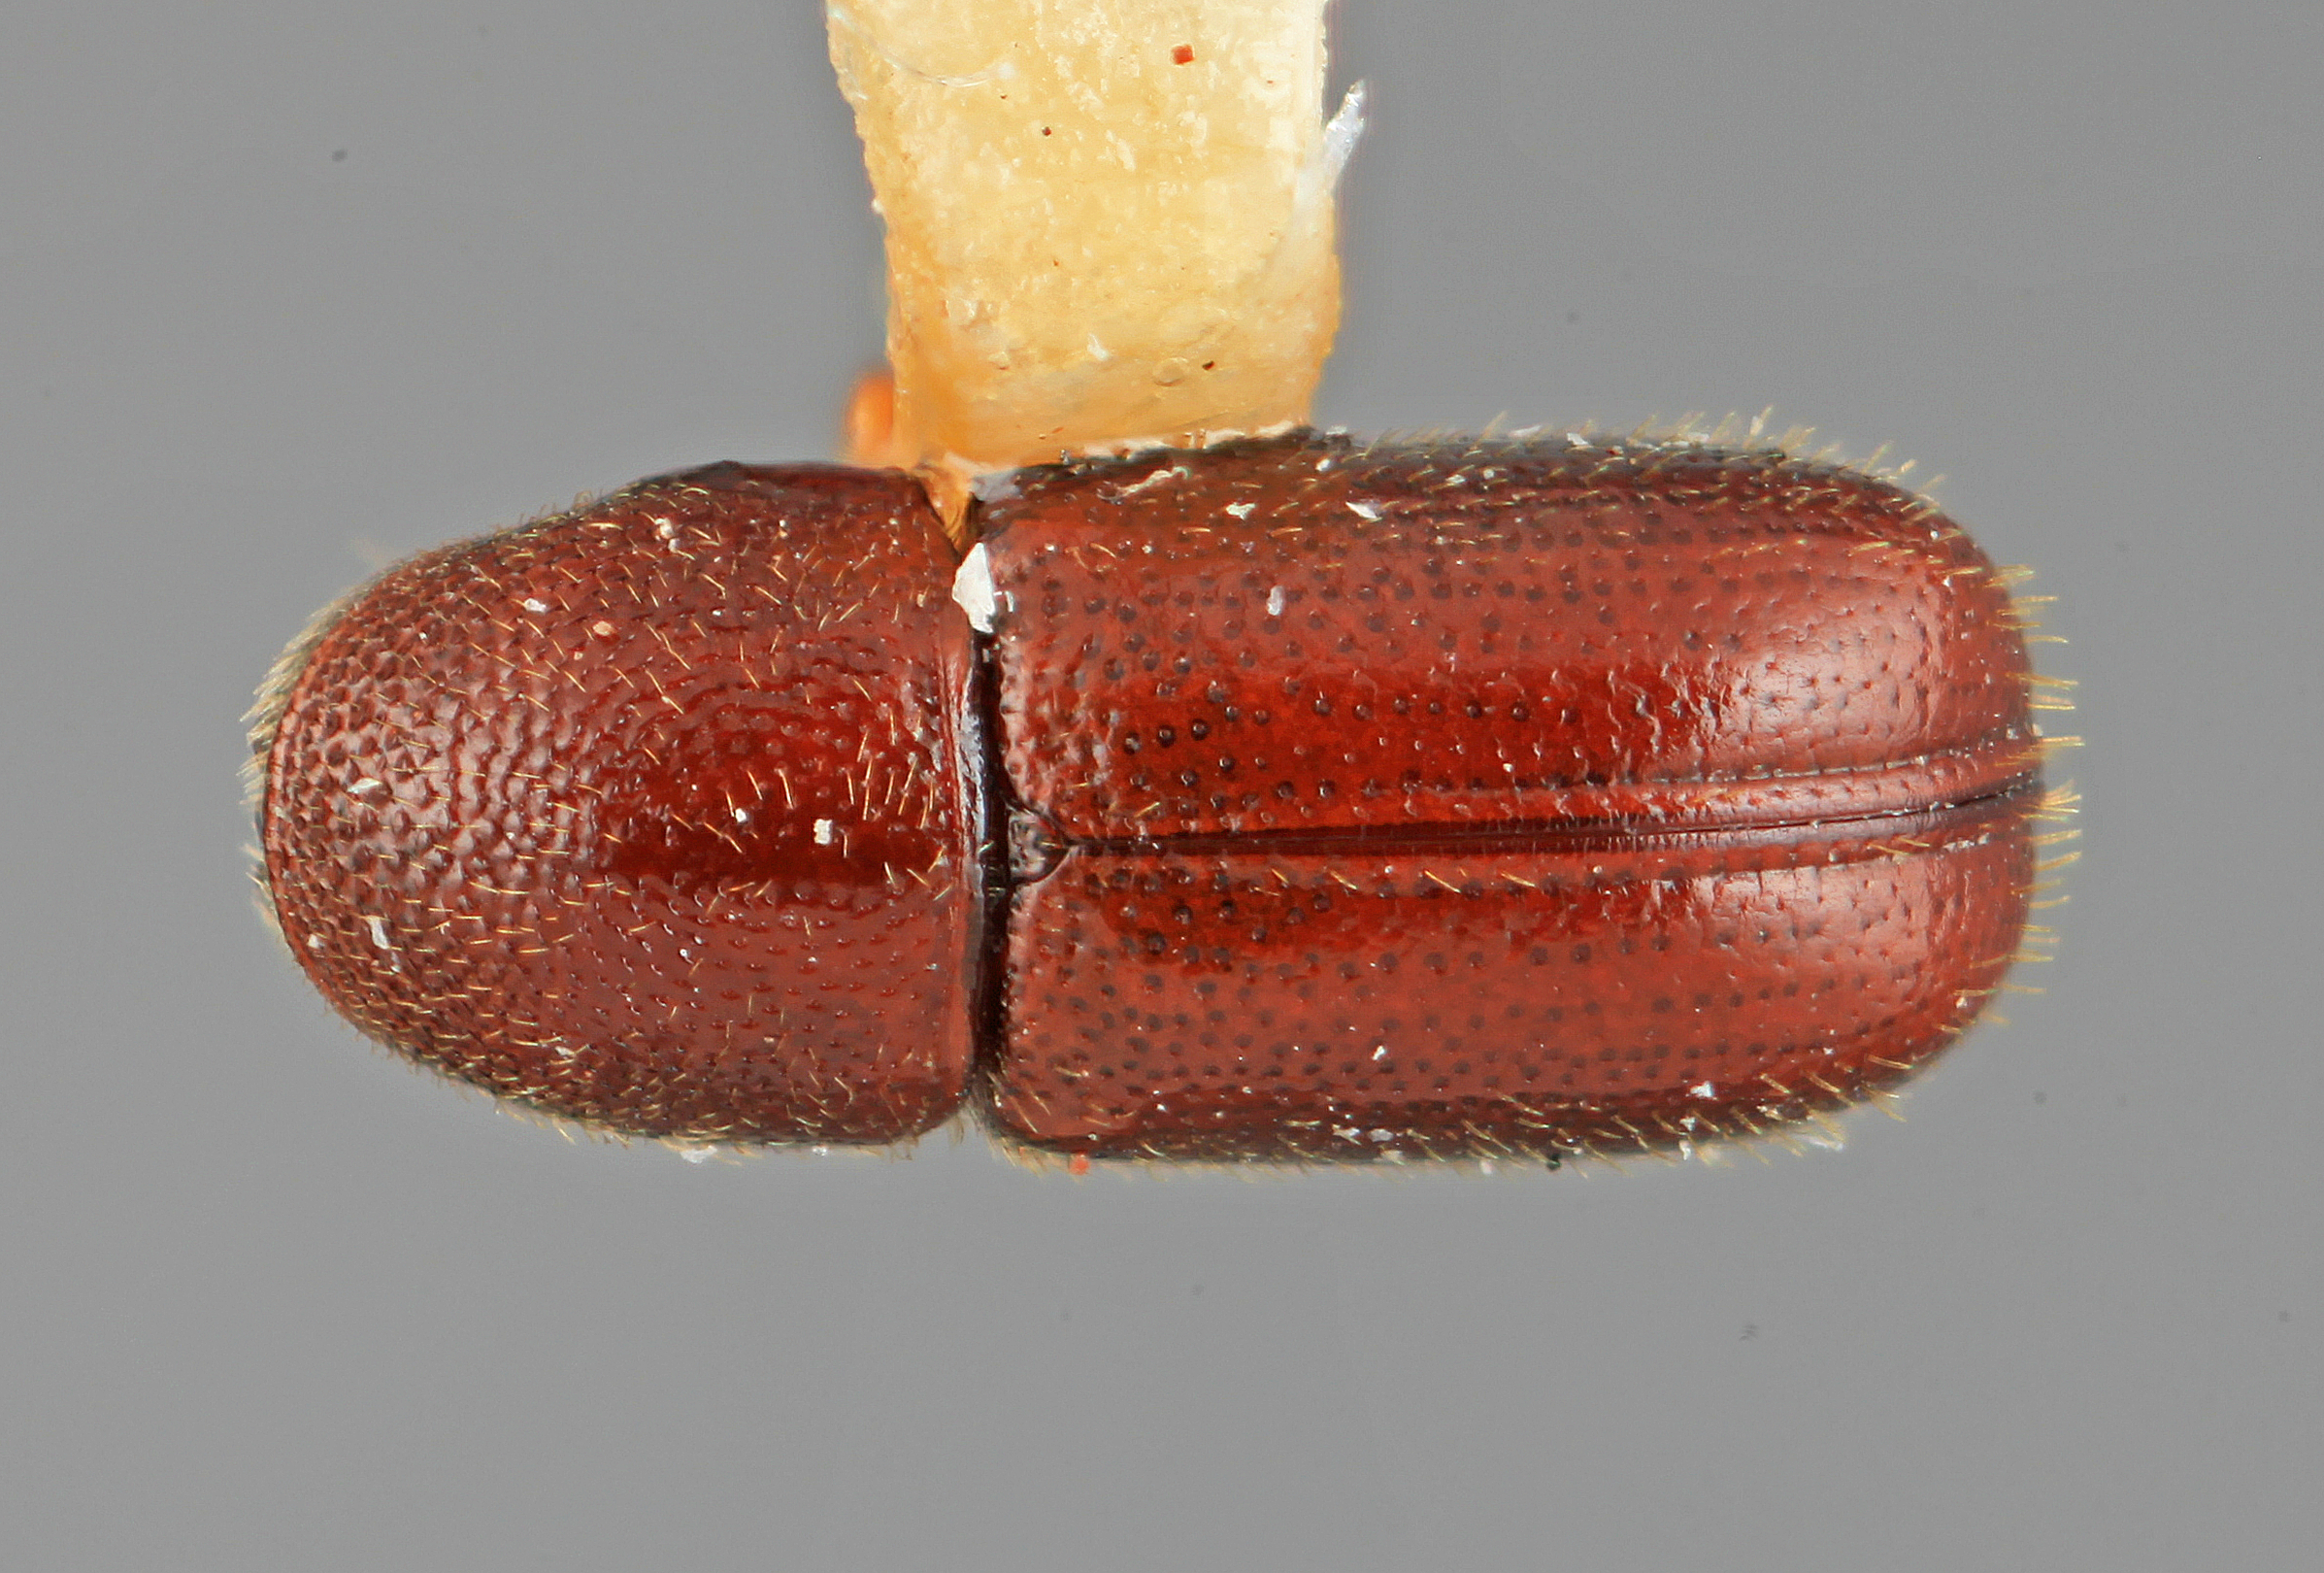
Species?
Araptus fossifrons
